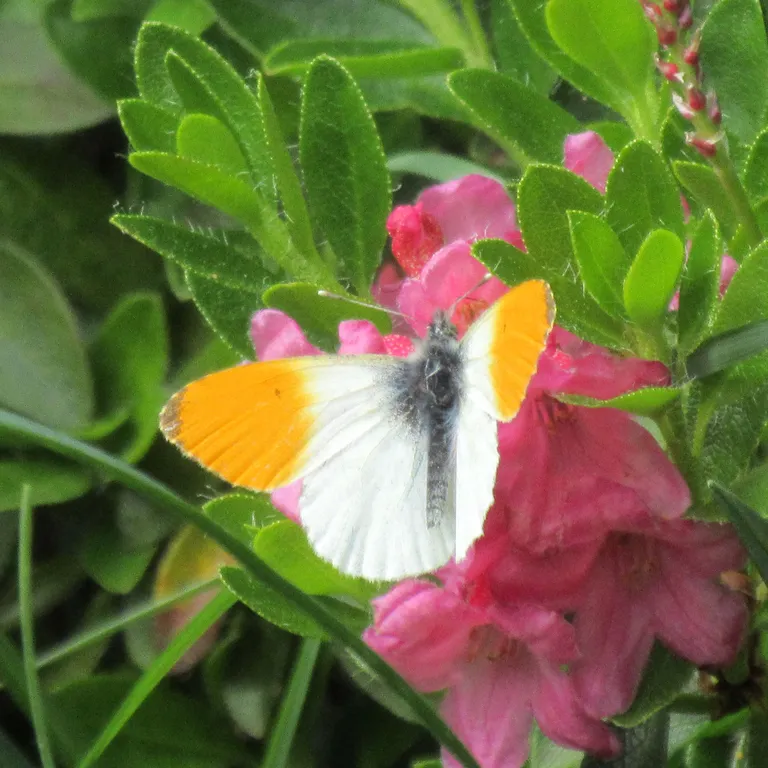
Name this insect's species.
Anthocharis cardamines
